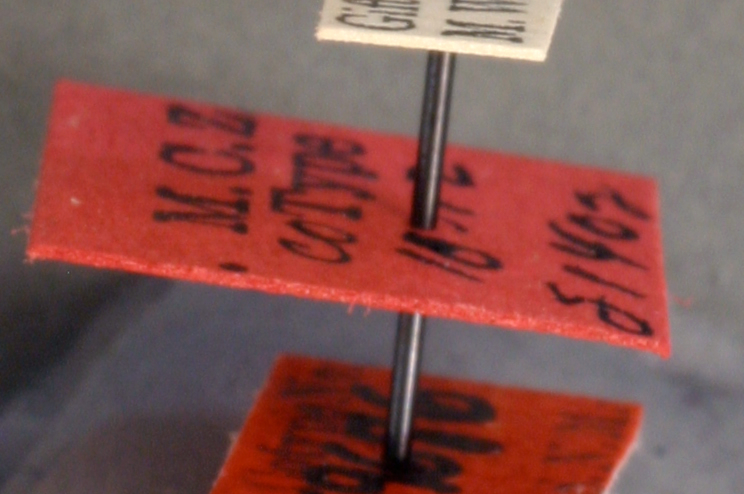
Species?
Acantholepis chapmani
